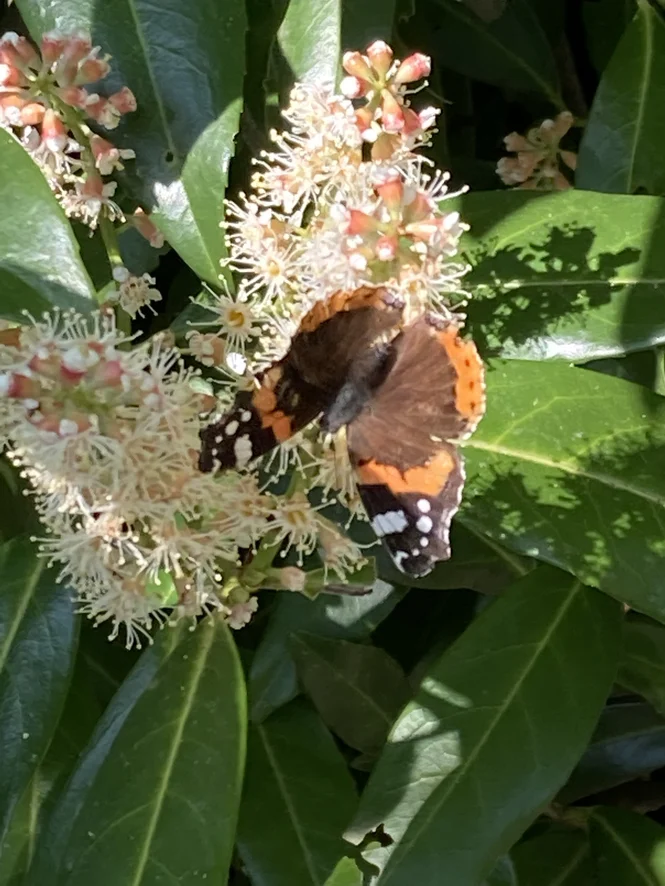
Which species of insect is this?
Vanessa atalanta
